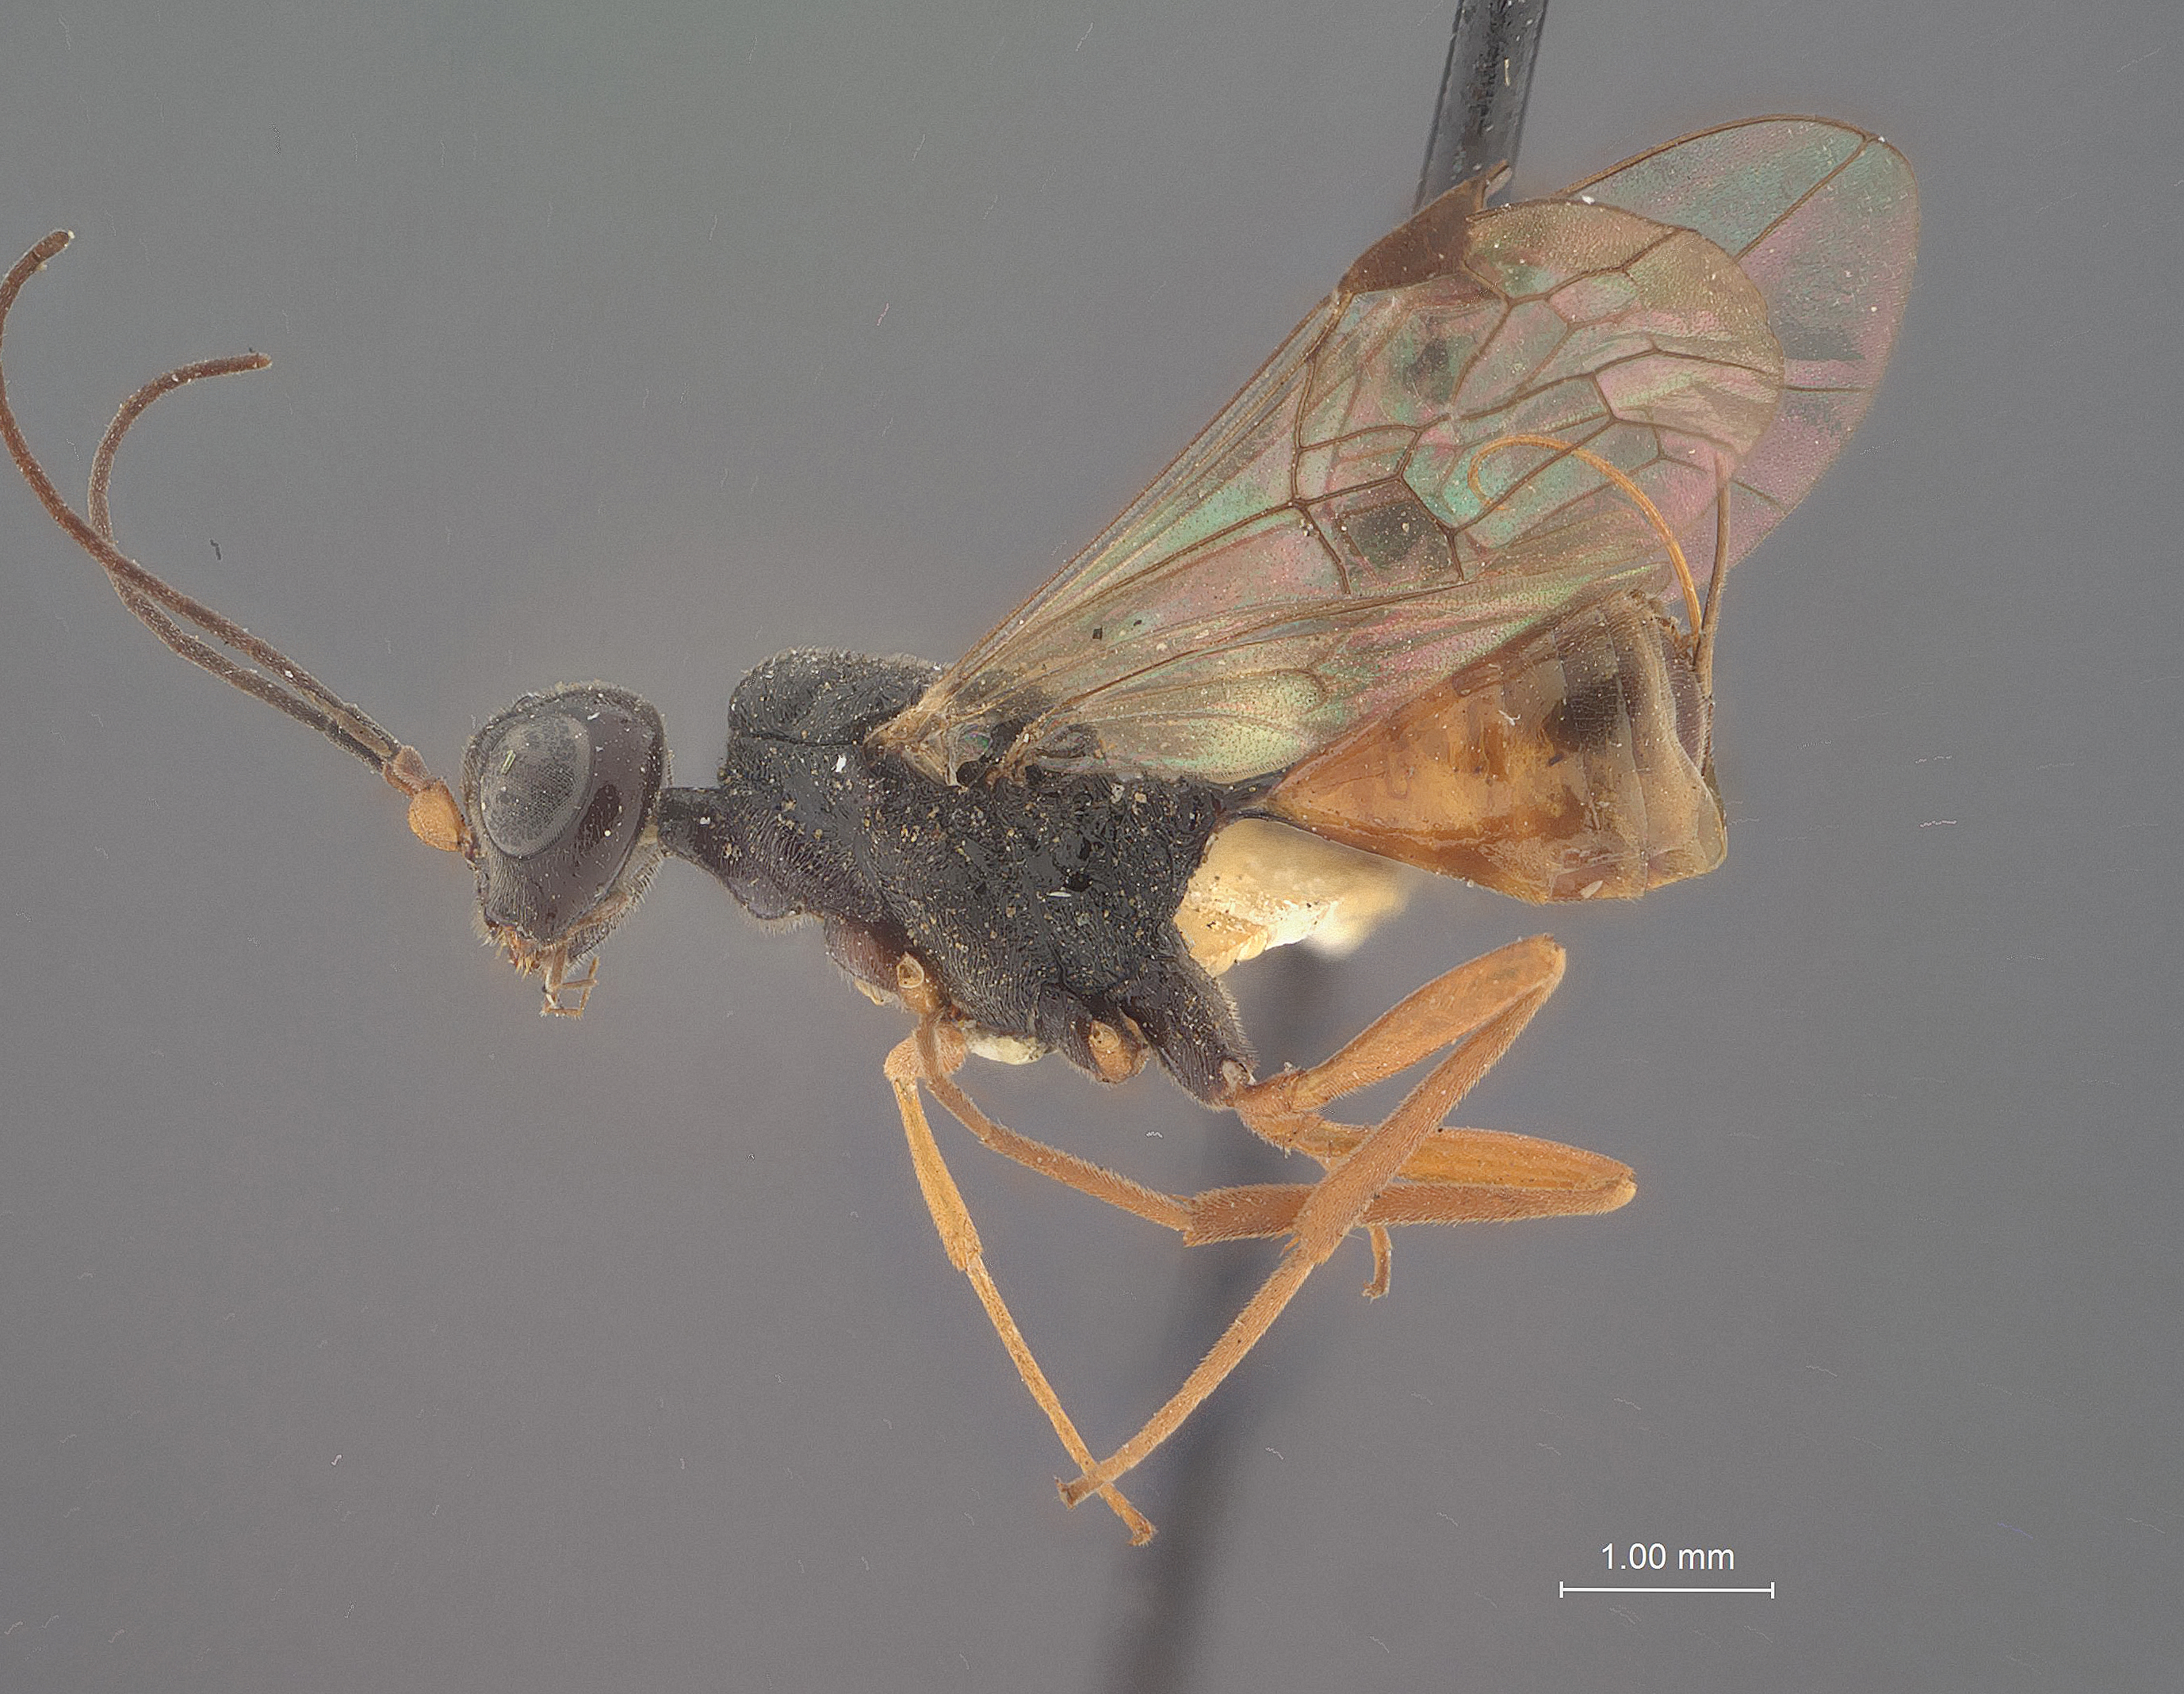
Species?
Pycnaulacus brevicauda
